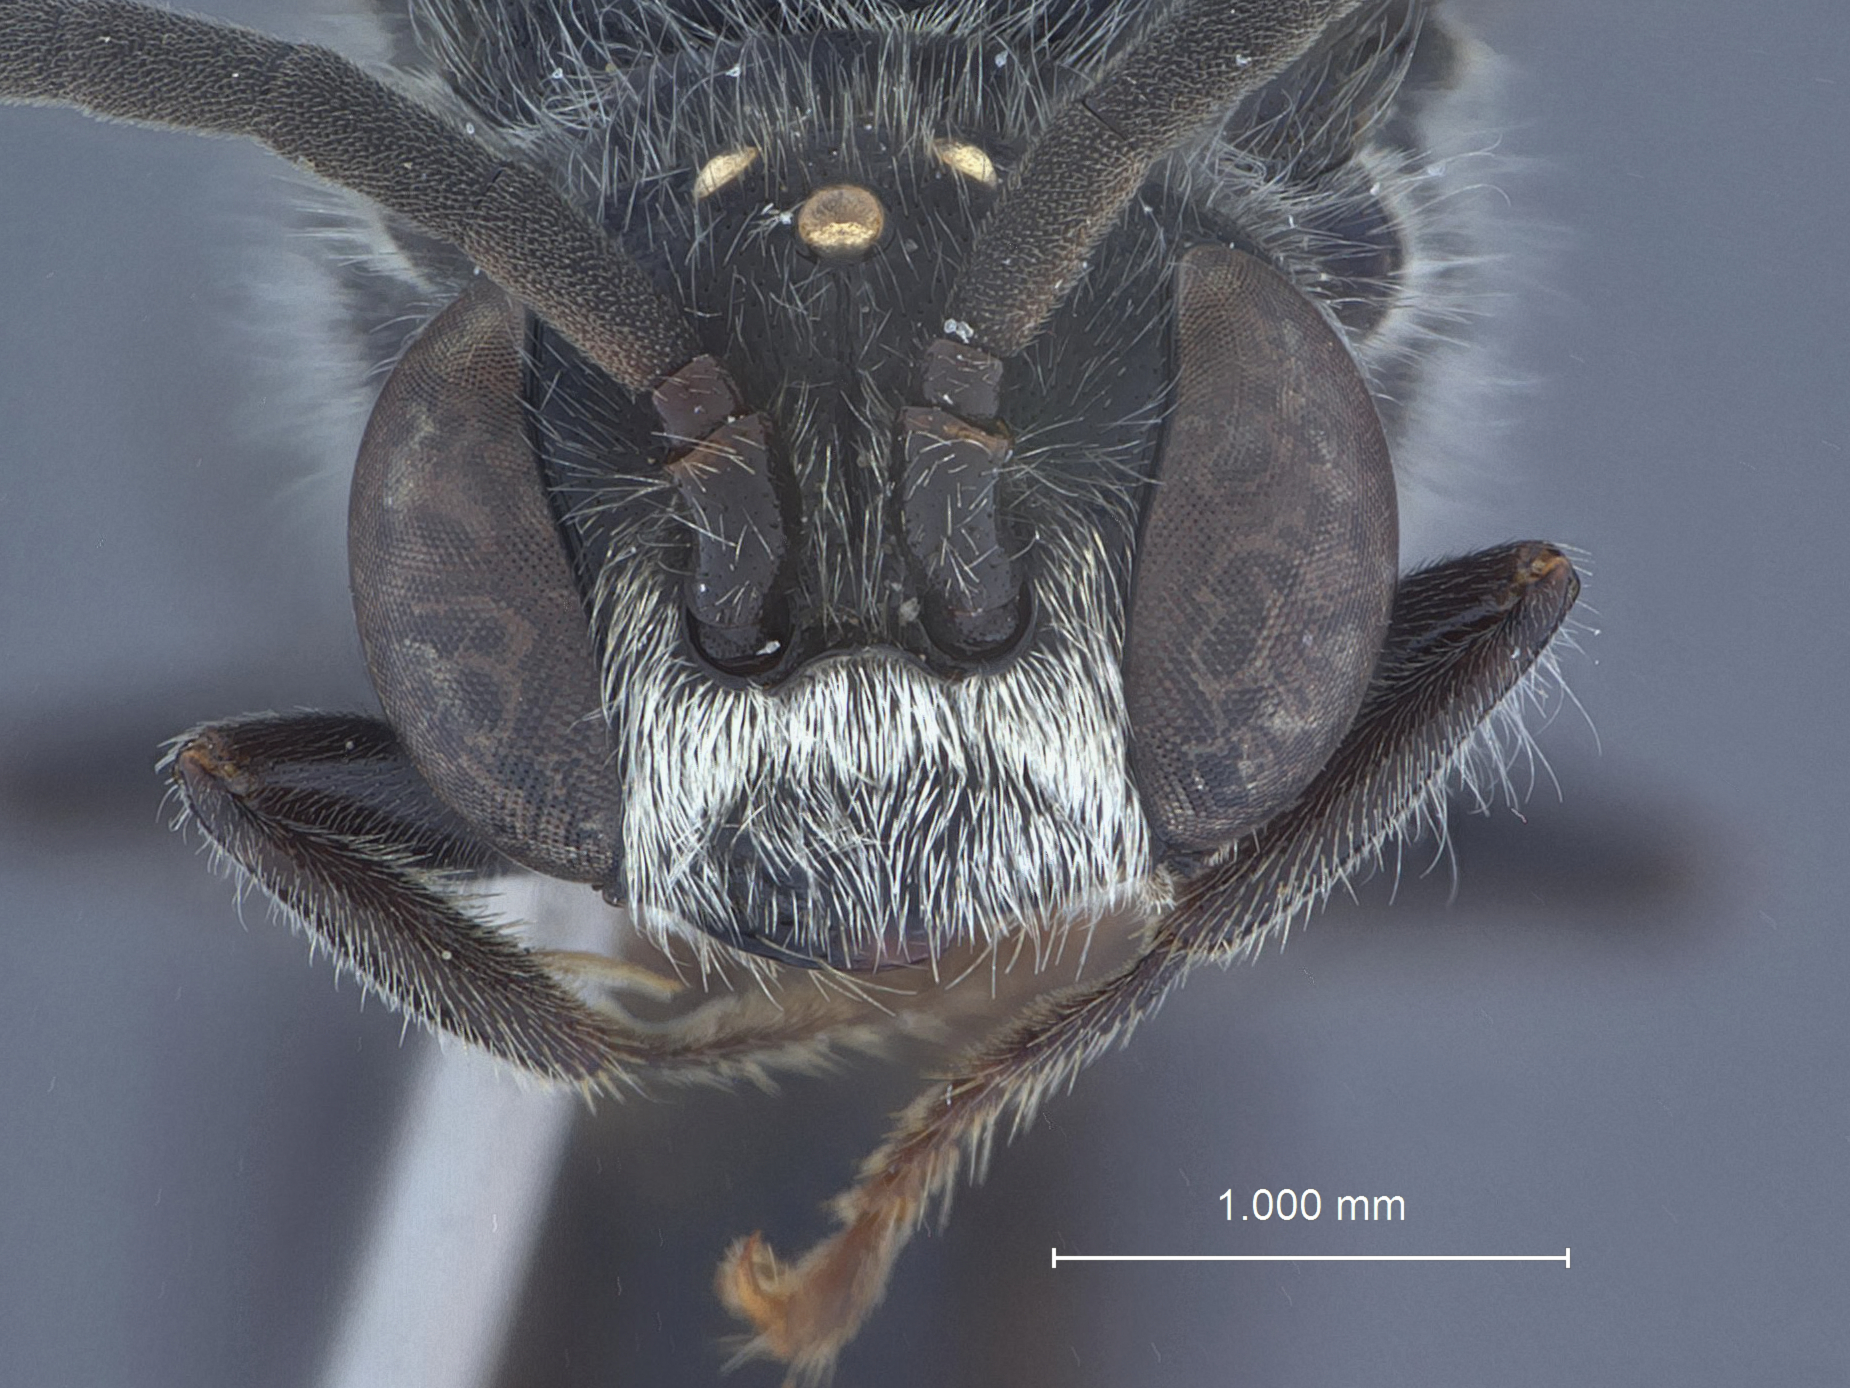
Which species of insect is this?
Psen bnun
